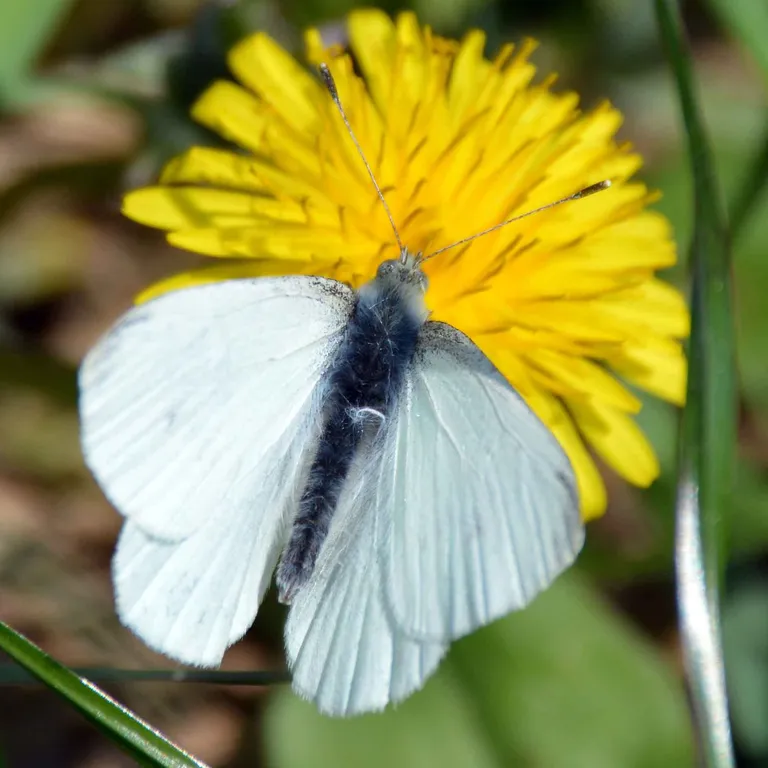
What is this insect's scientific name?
Pieris rapae
